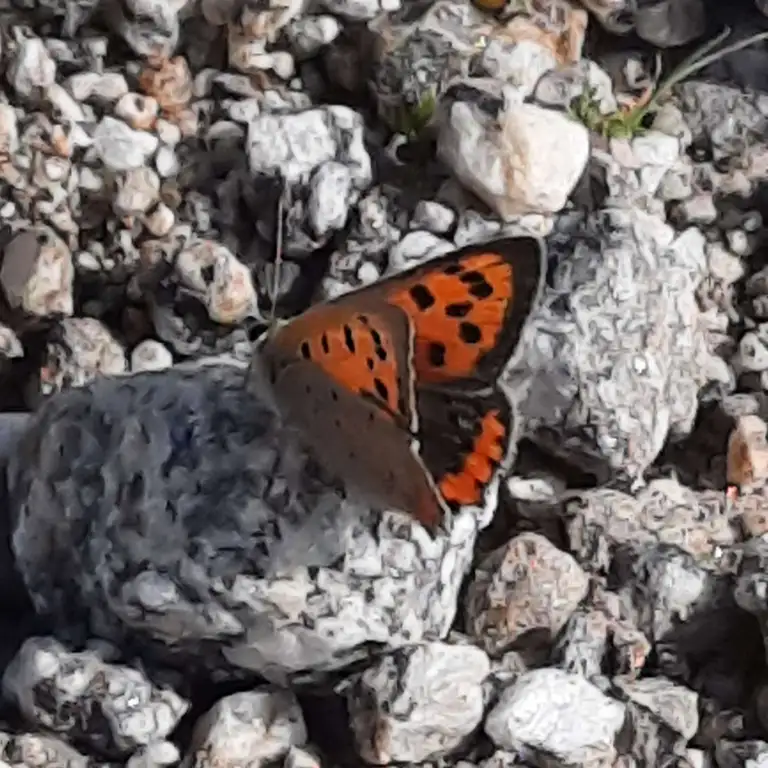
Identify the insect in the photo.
Lycaena phlaeas
